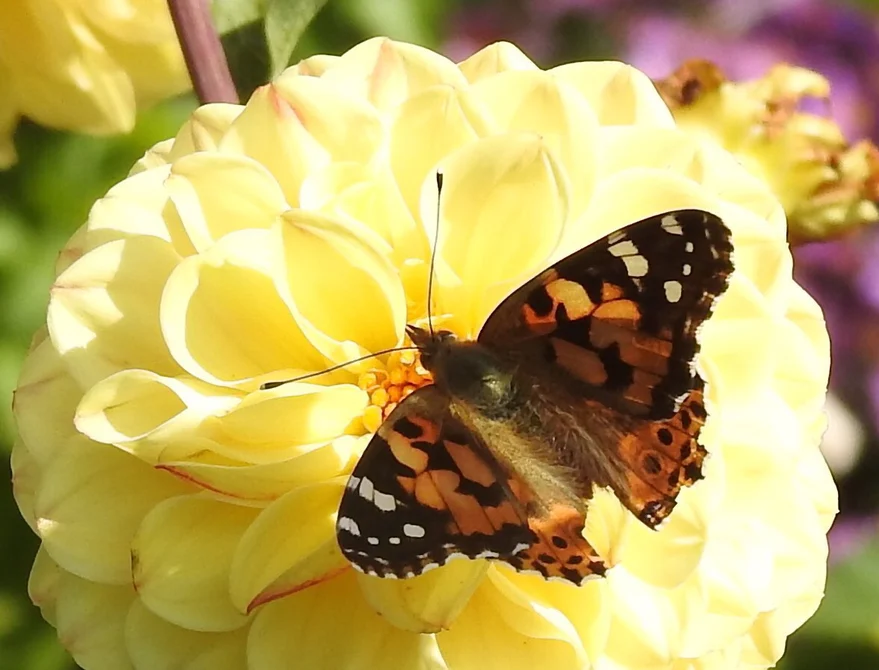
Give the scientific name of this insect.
Vanessa cardui
